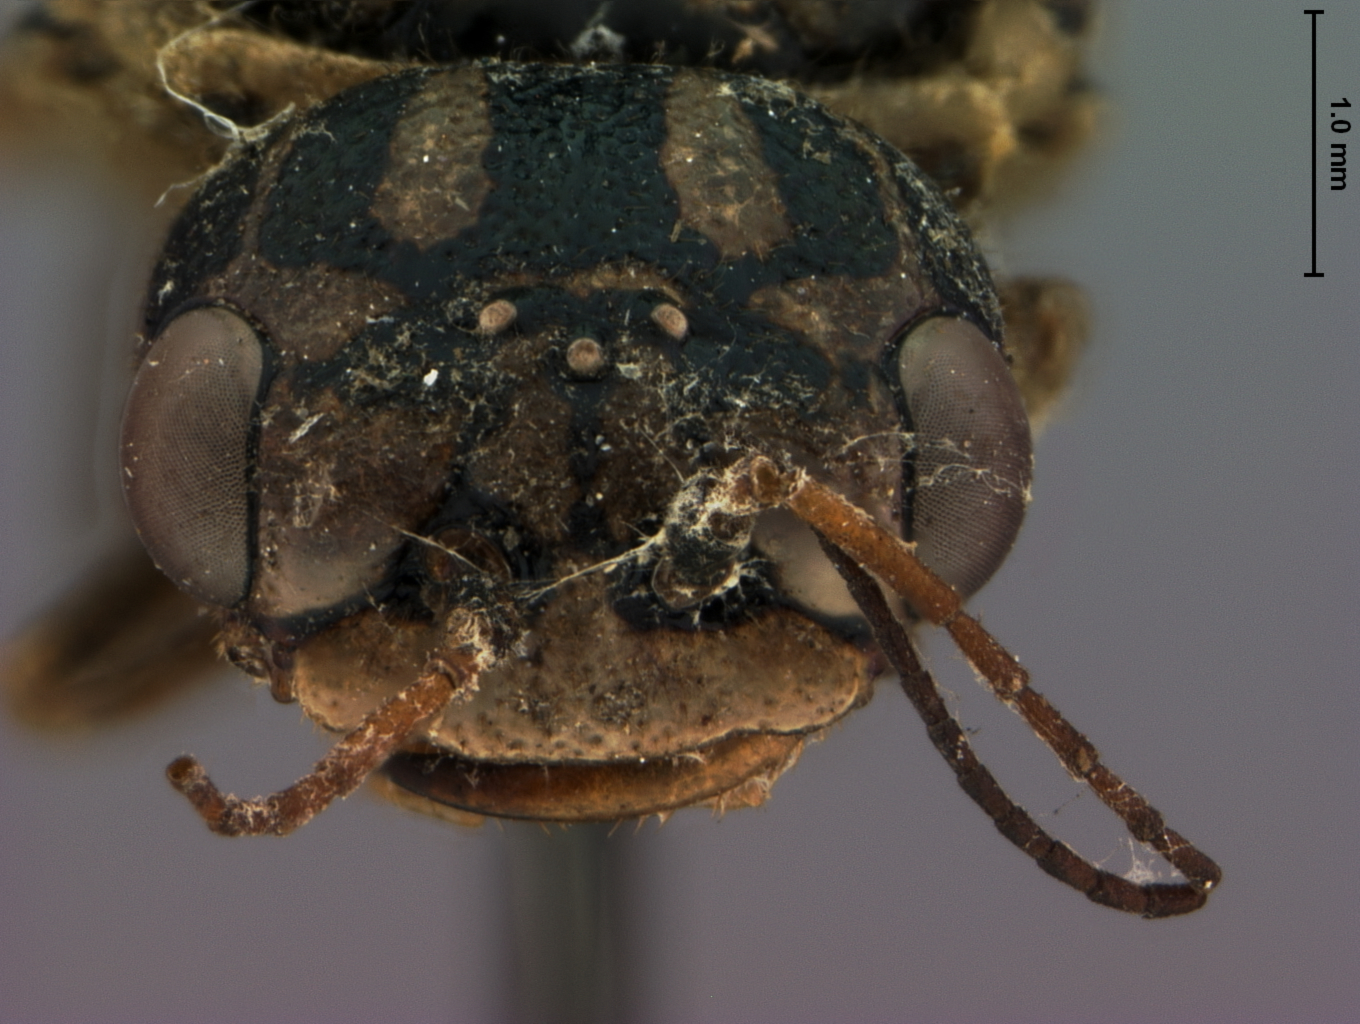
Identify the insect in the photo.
Acantholyda pini
